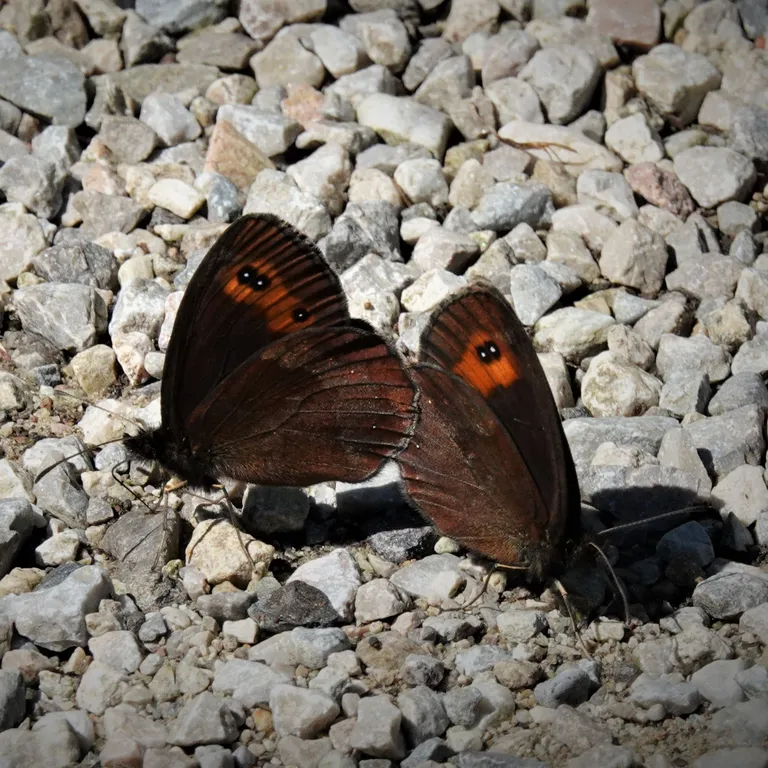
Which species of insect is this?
Erebia aethiops
